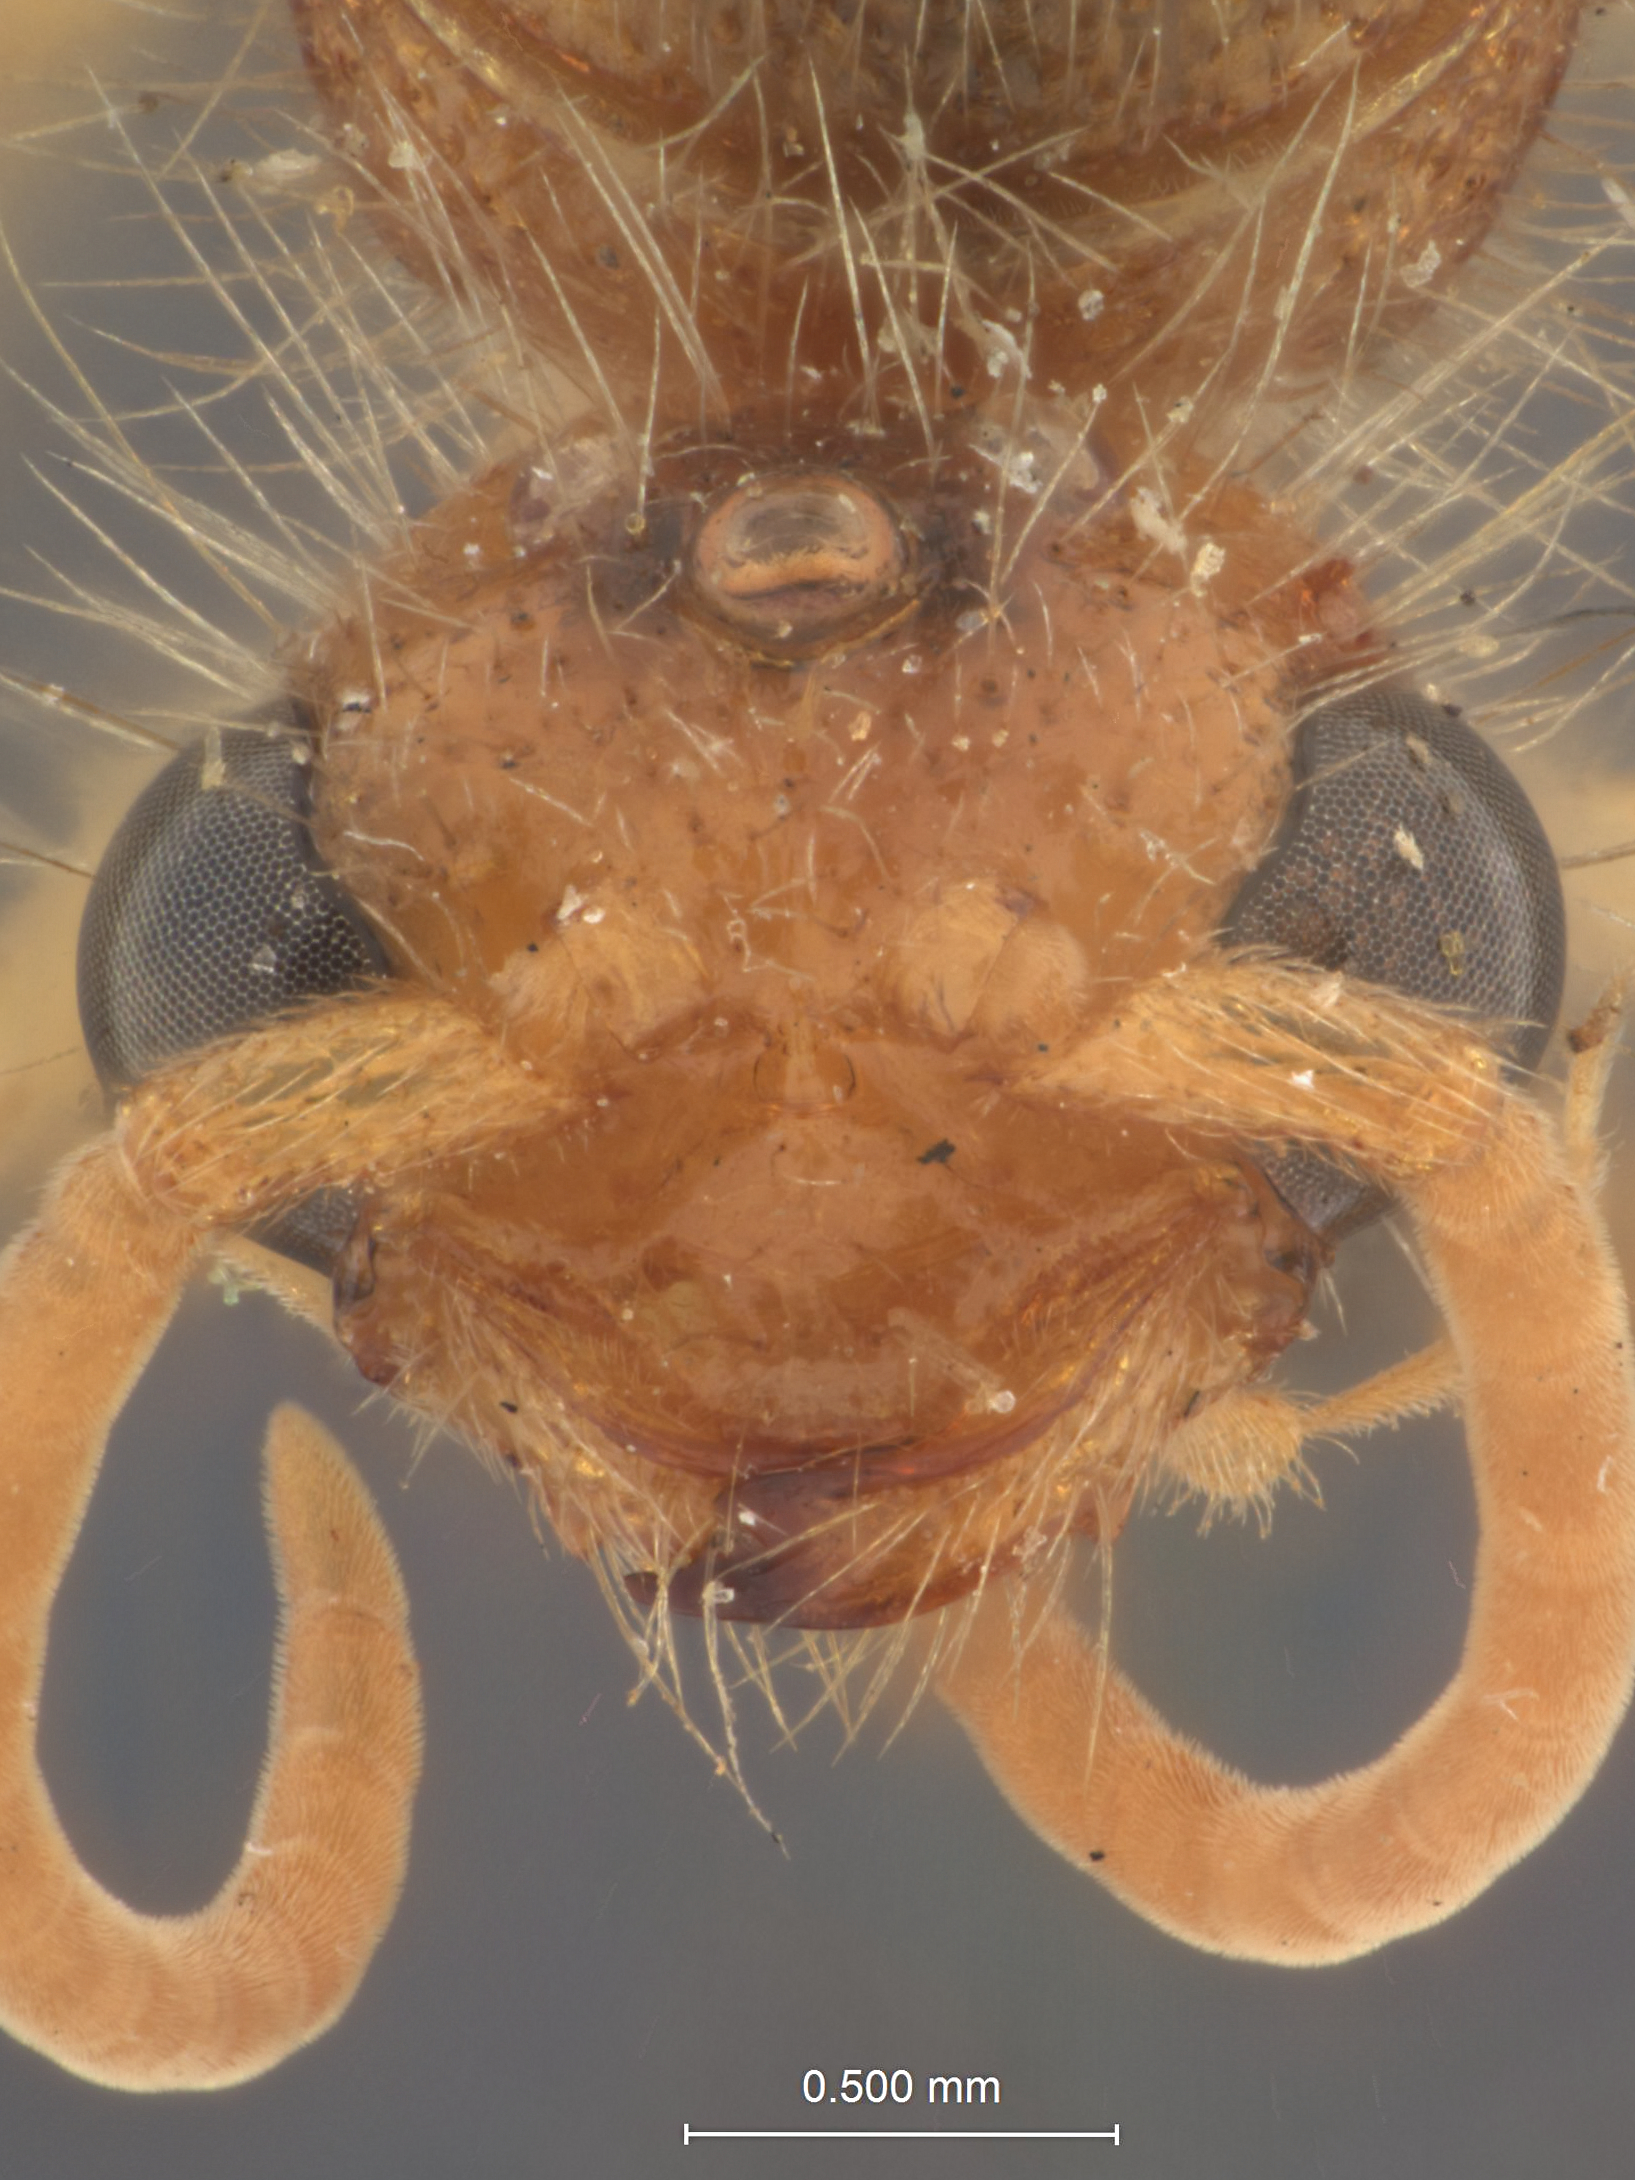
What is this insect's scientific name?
Mutilla hamata
